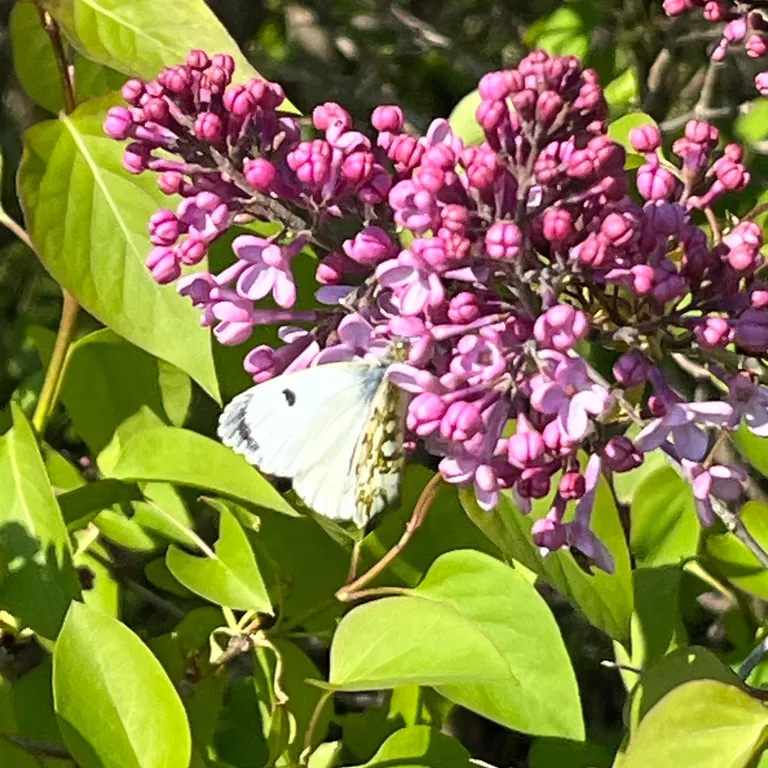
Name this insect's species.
Anthocharis cardamines
